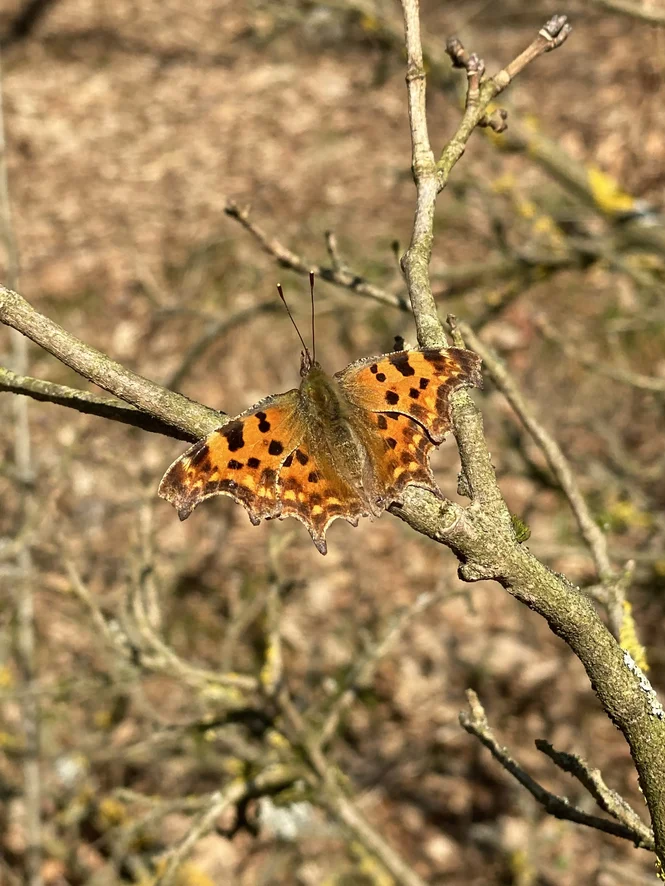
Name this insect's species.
Polygonia c-album
